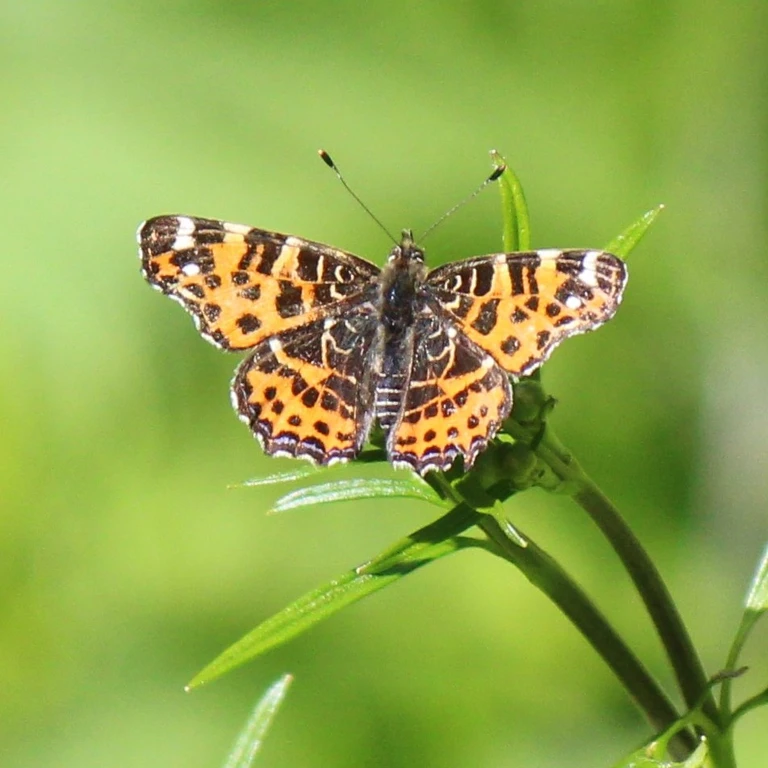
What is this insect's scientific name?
Araschnia levana
